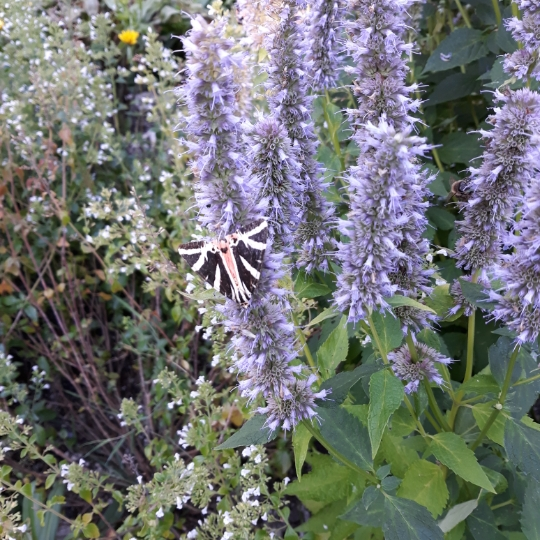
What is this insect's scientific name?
Euplagia quadripunctaria
